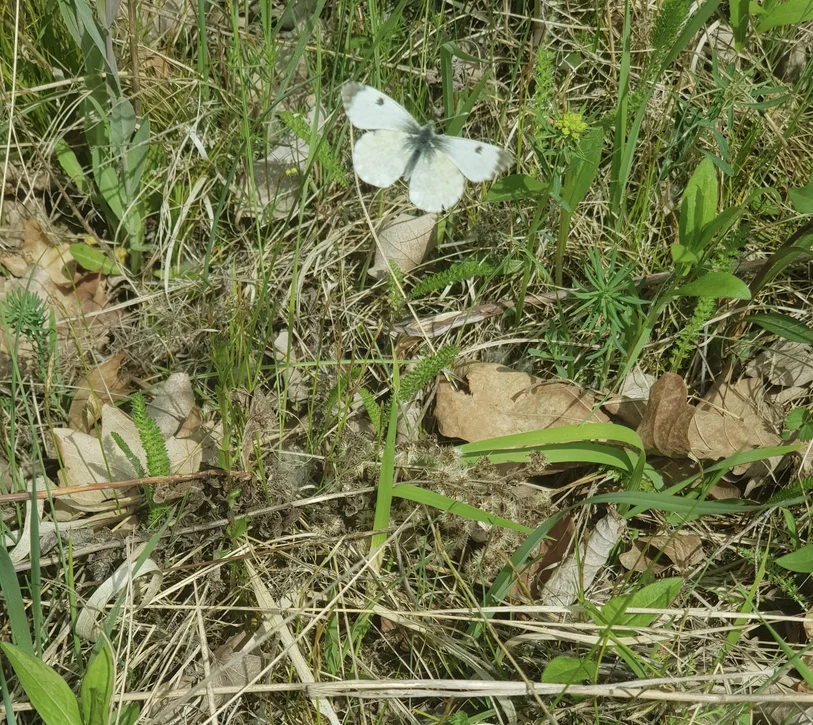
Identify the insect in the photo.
Anthocharis cardamines
